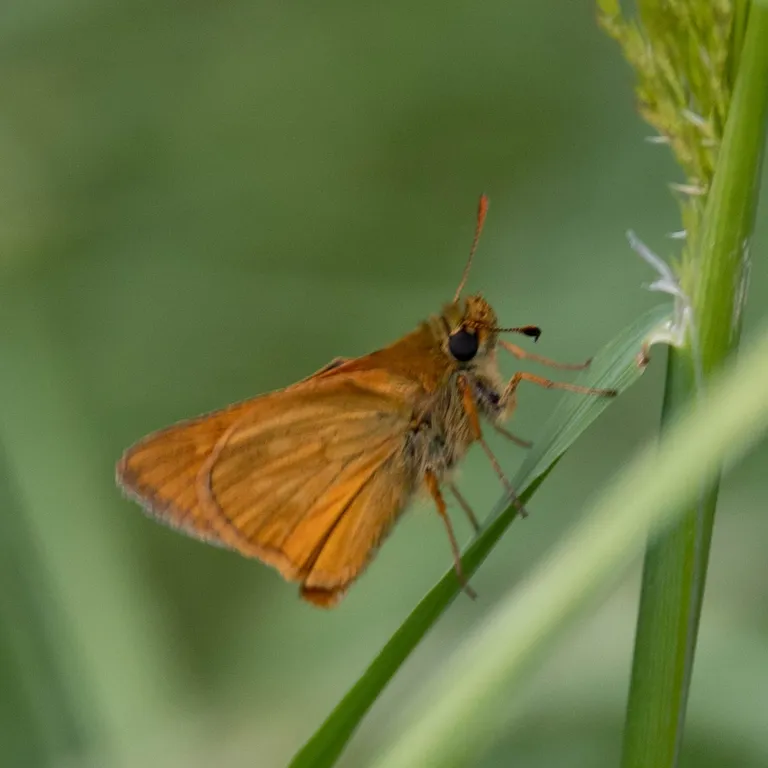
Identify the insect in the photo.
Ochlodes sylvanus (also Ochlodes venata)
